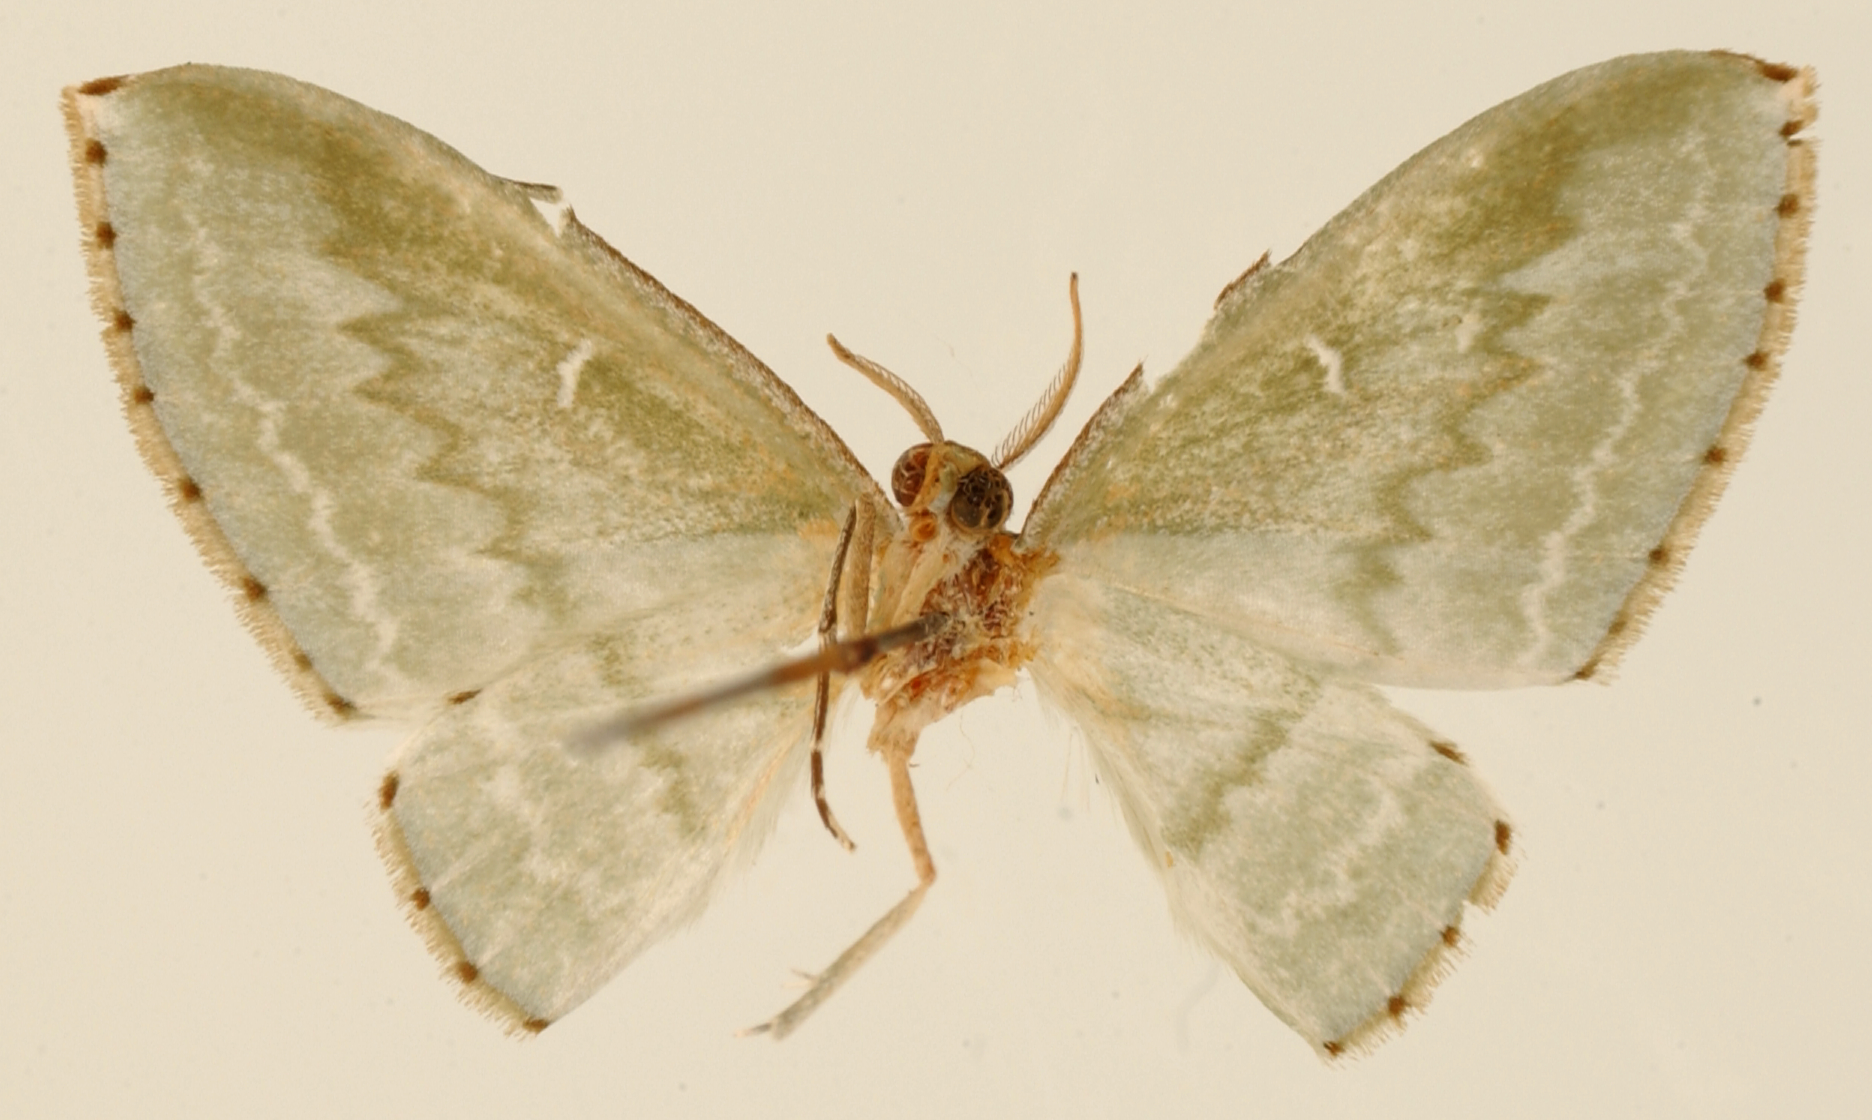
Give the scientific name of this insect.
Dyspteris viridilineata
